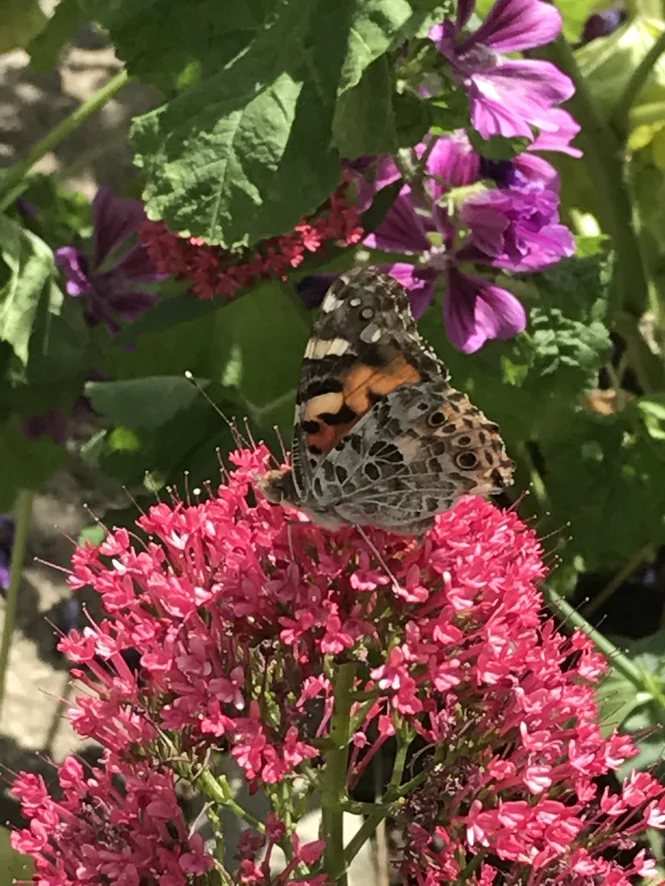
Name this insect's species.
Vanessa cardui
